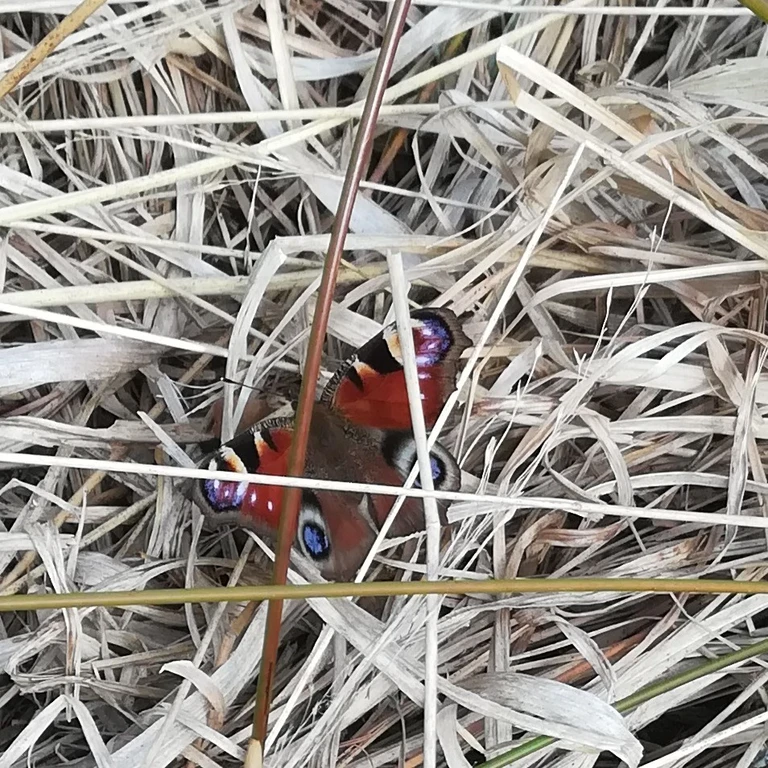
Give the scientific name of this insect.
Aglais io
